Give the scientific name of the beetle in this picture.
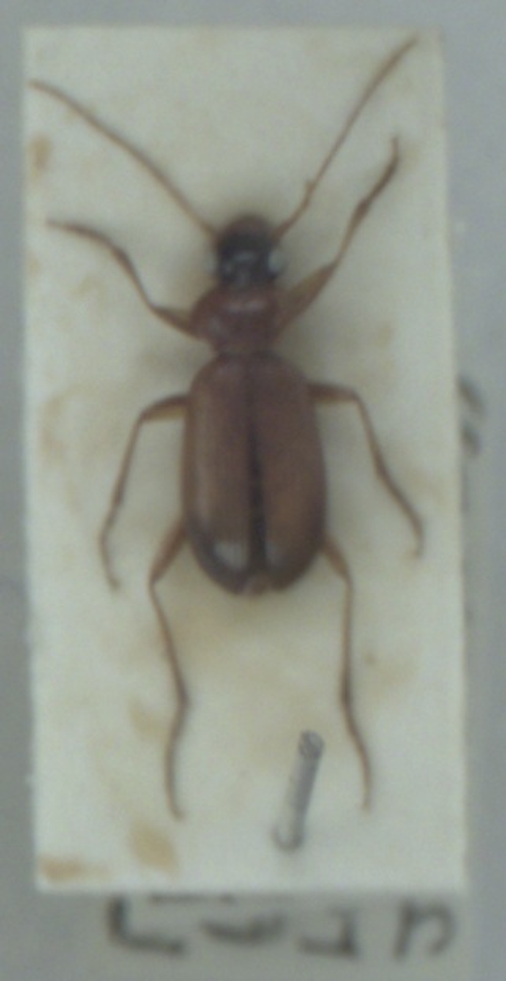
Leistus terminatus
